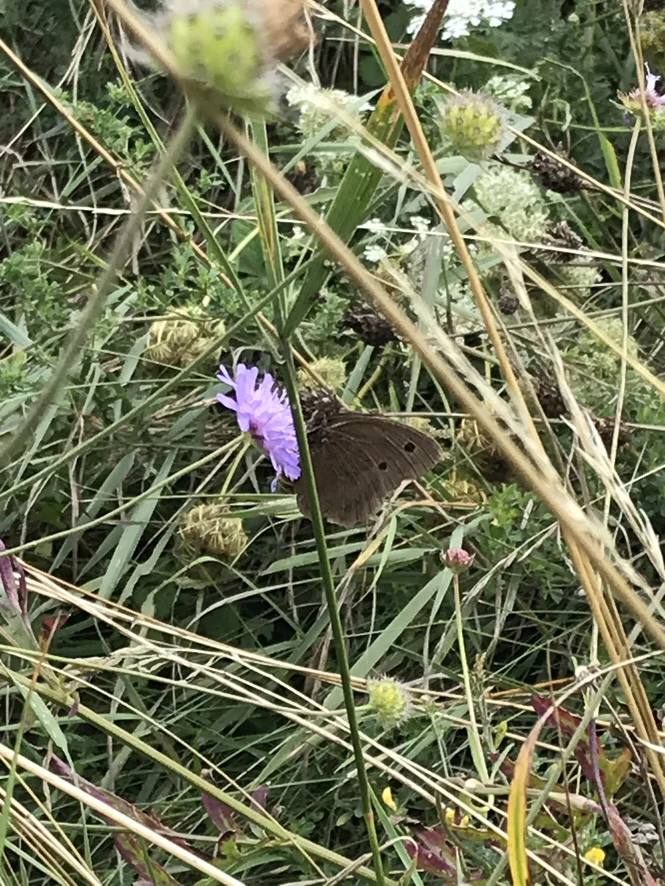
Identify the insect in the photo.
Minois dryas
